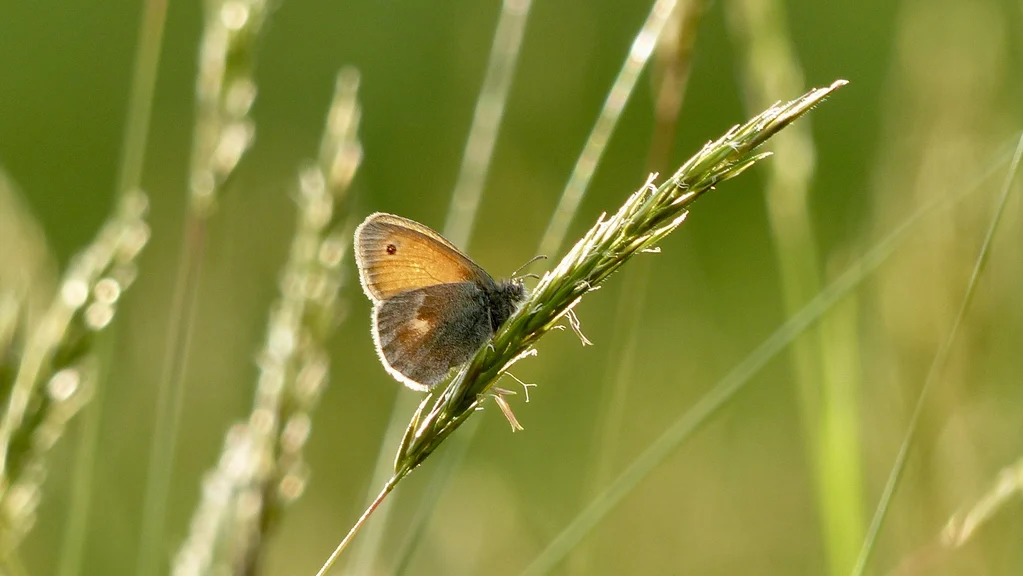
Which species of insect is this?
Coenonympha pamphilus
